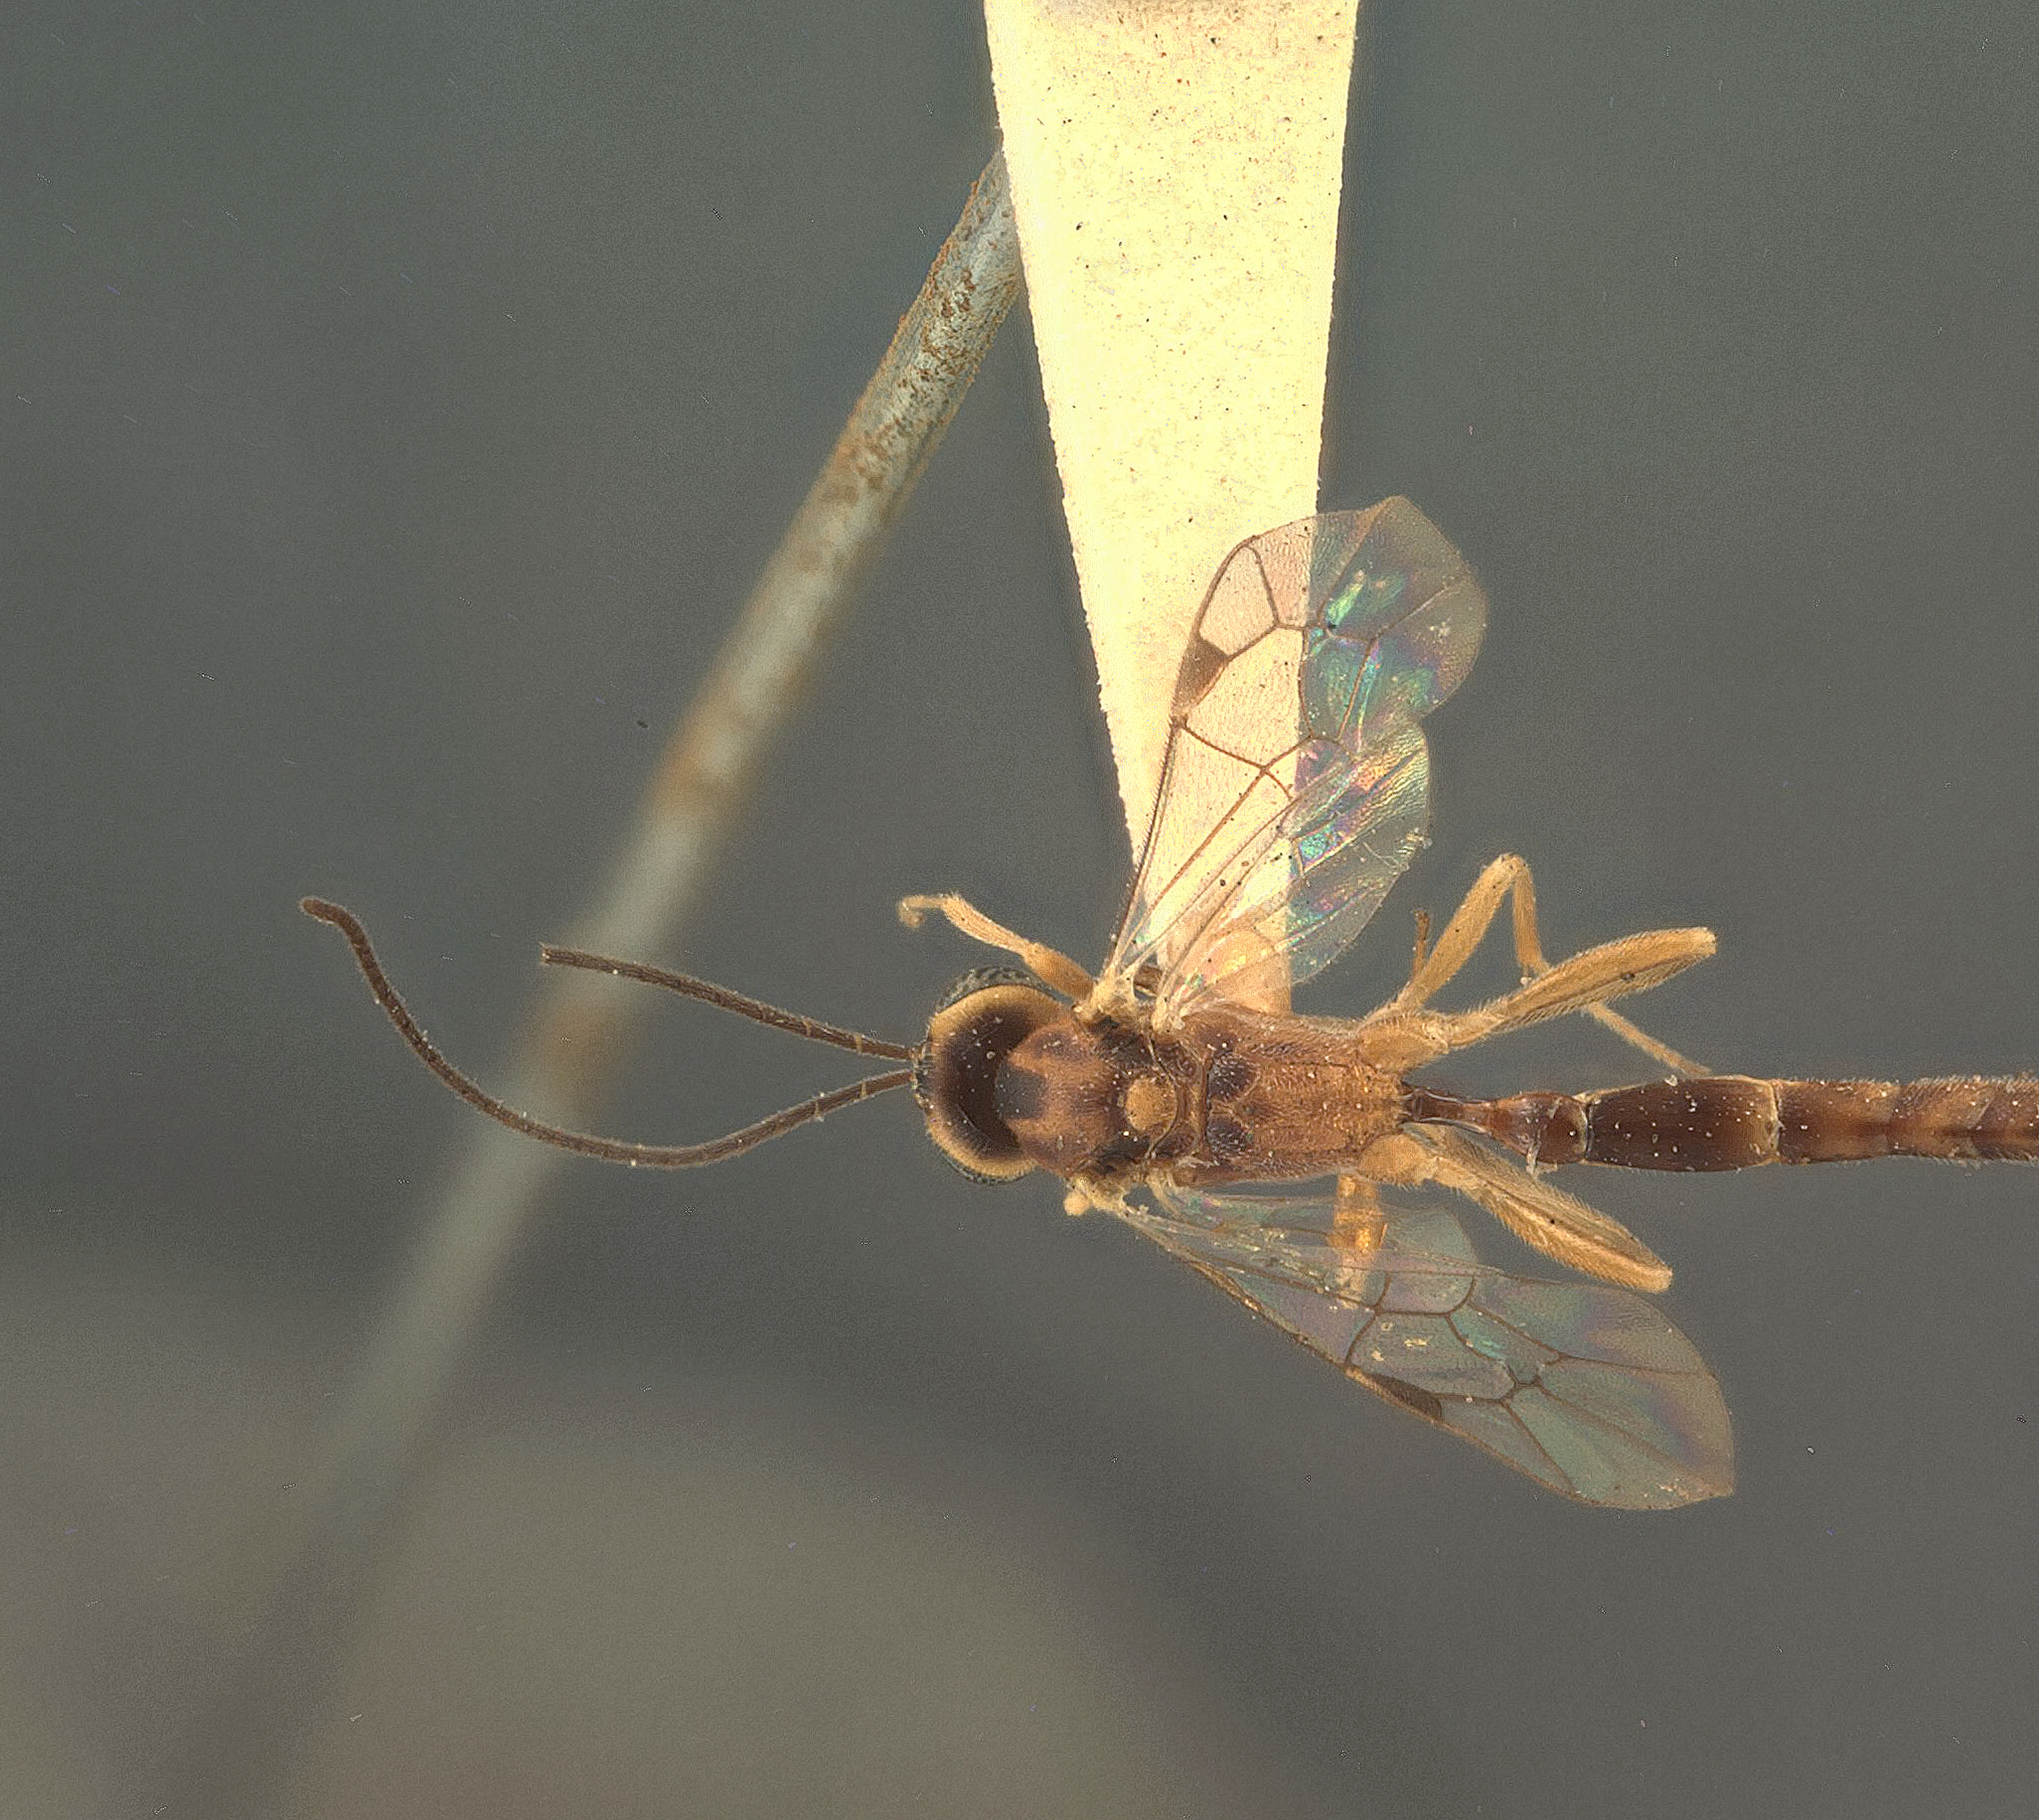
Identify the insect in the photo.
Cremastus rosae
